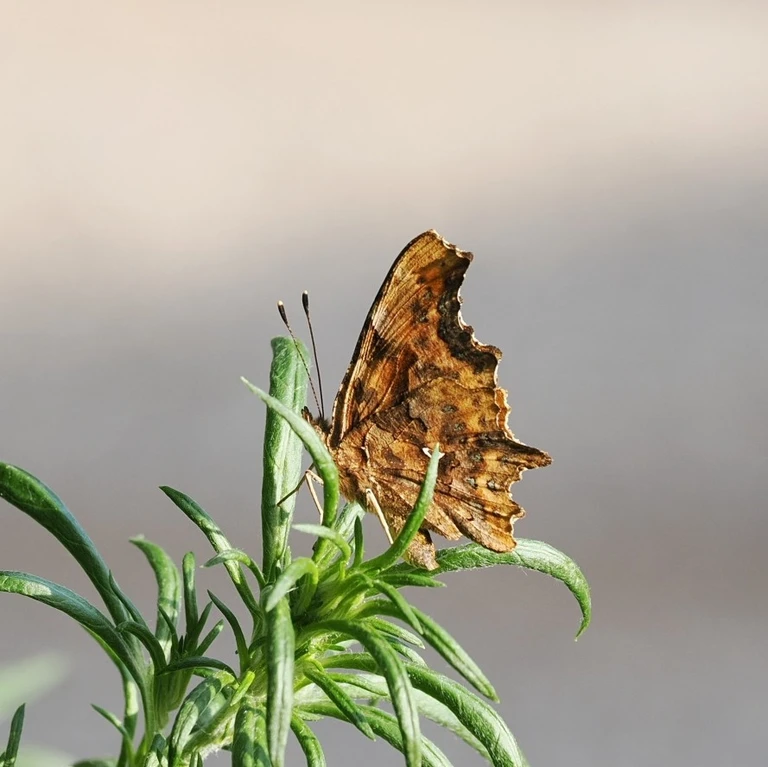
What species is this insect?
Polygonia c-album
